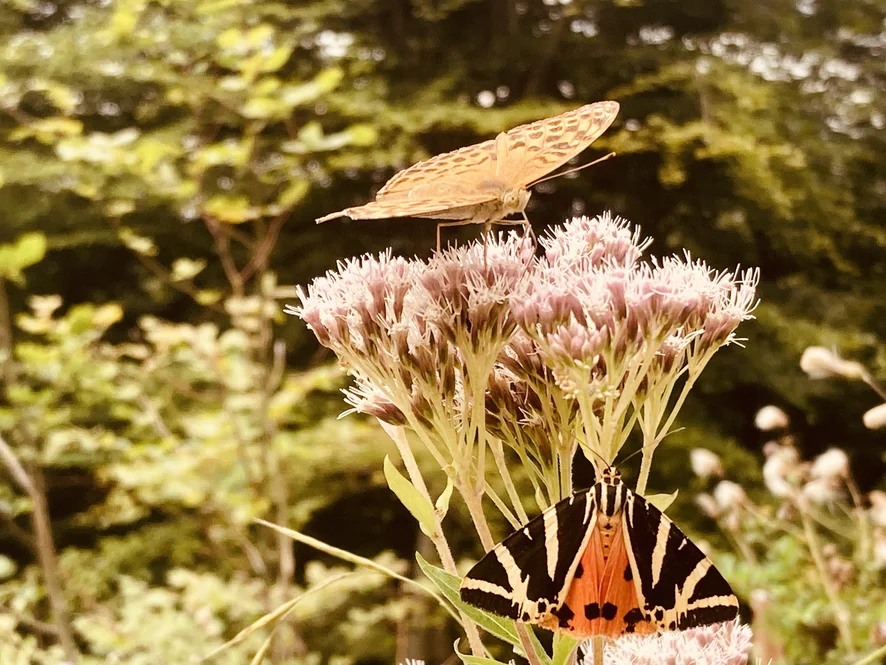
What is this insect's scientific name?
Euplagia quadripunctaria
